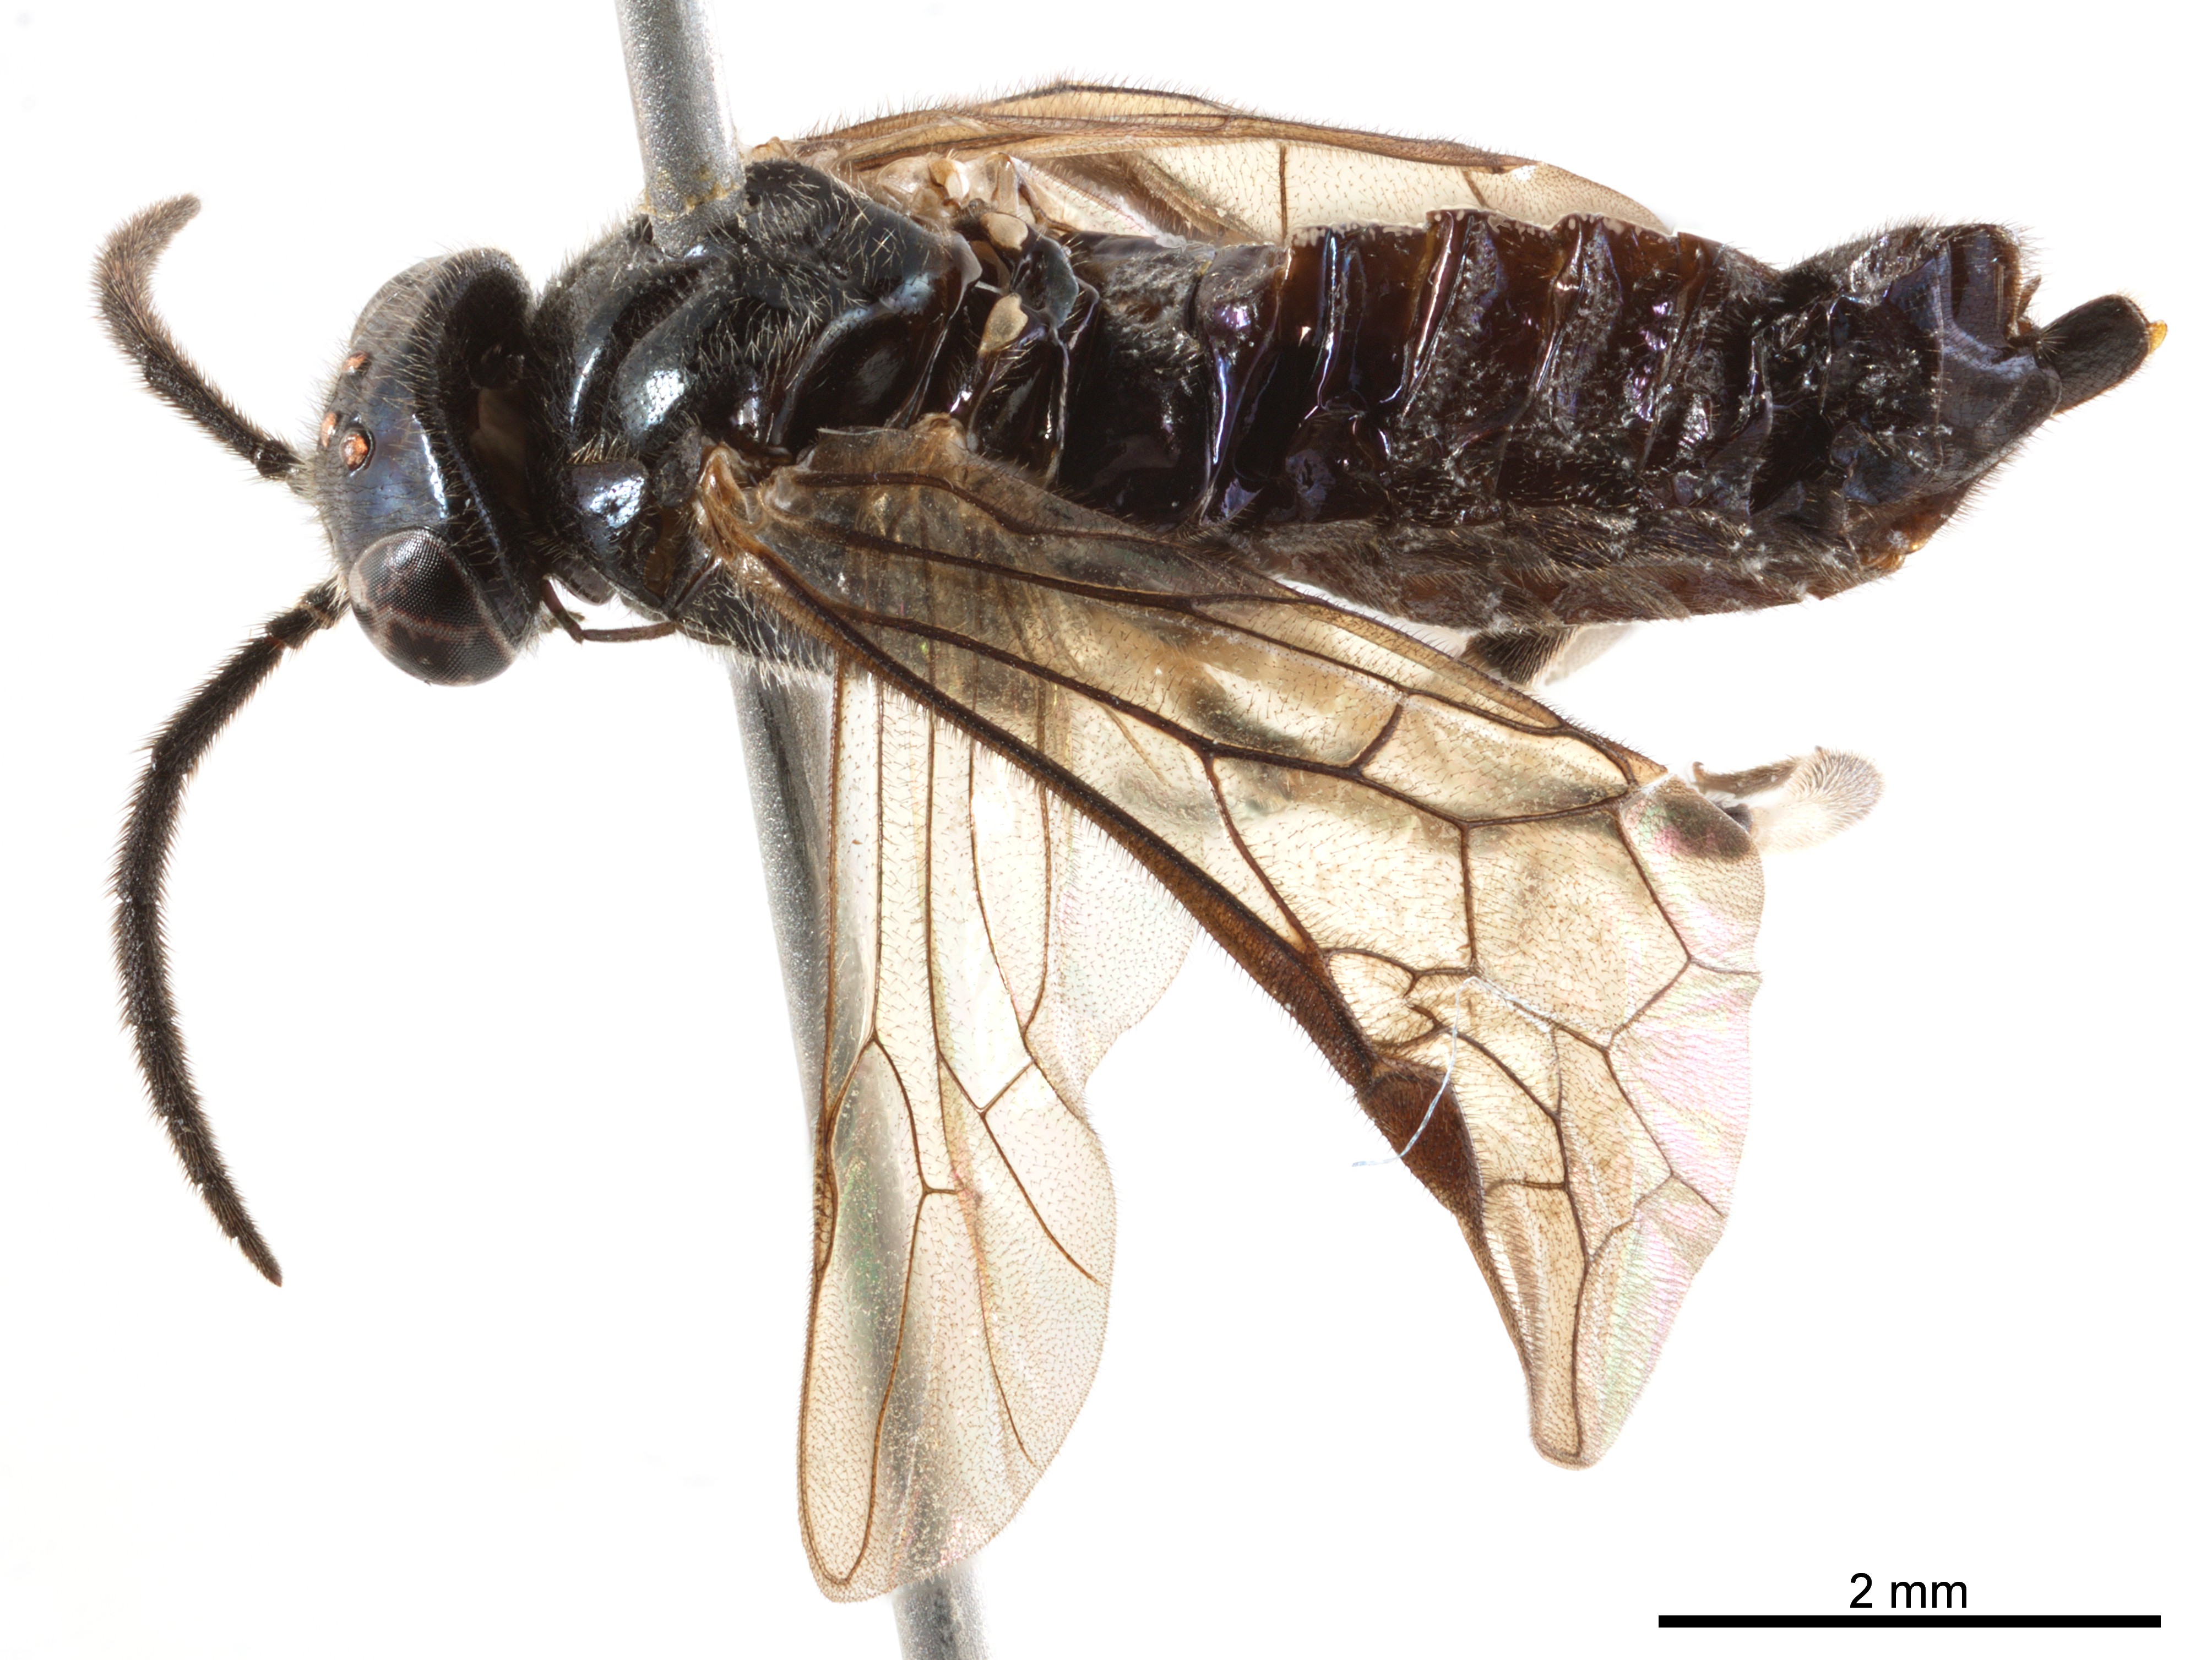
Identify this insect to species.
Formosempria varipes
